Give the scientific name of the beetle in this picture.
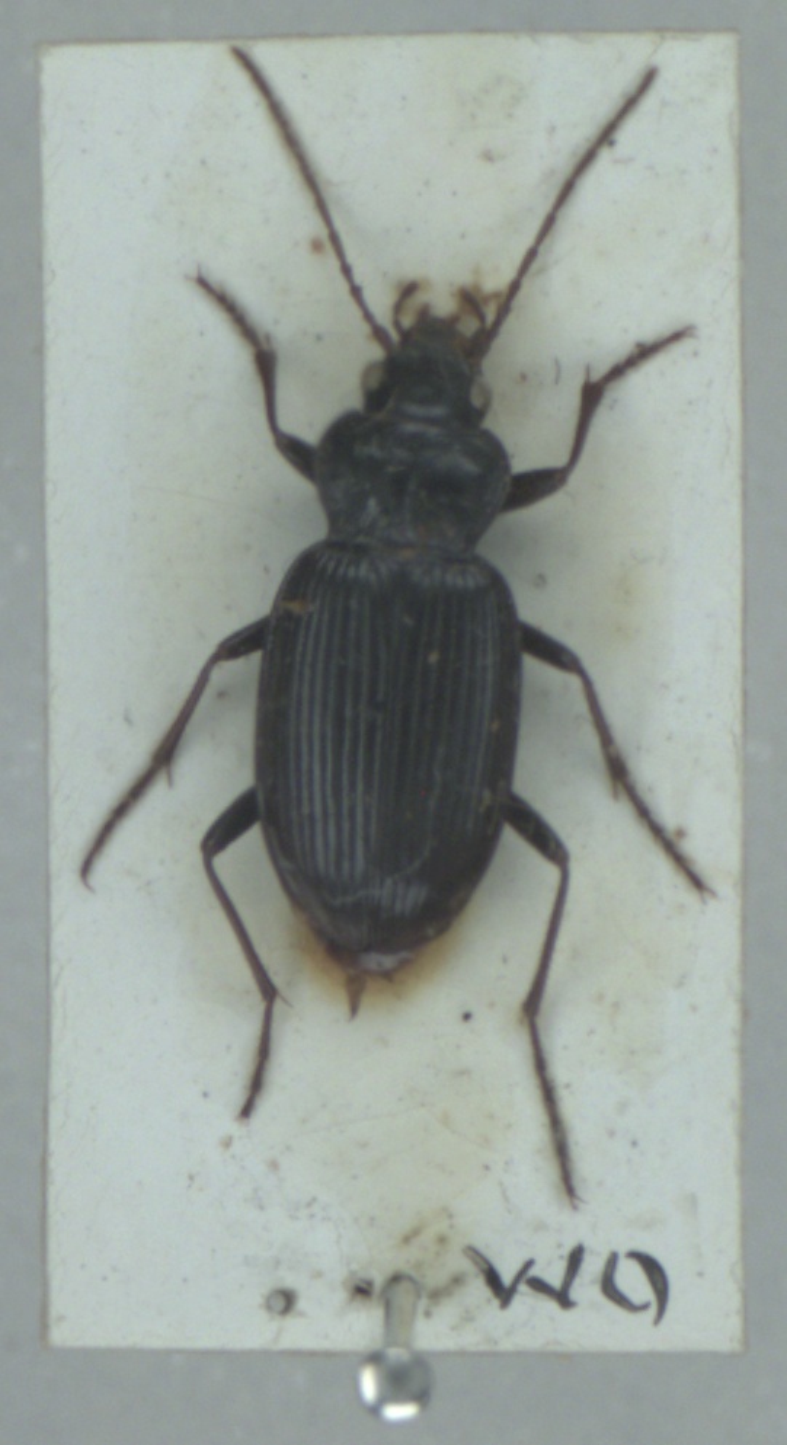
Nebria brevicollis
